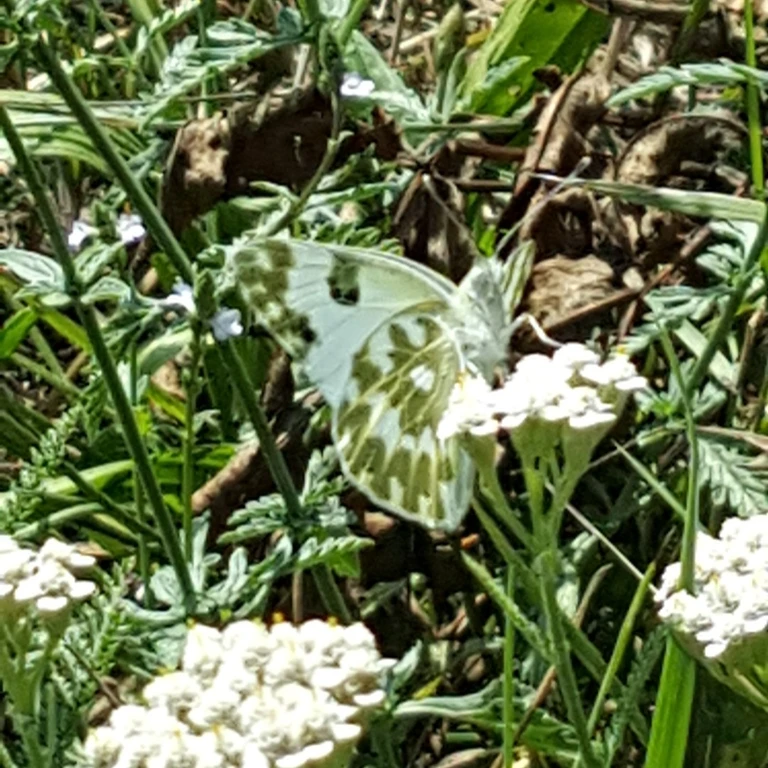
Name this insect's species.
Pontia edusa
